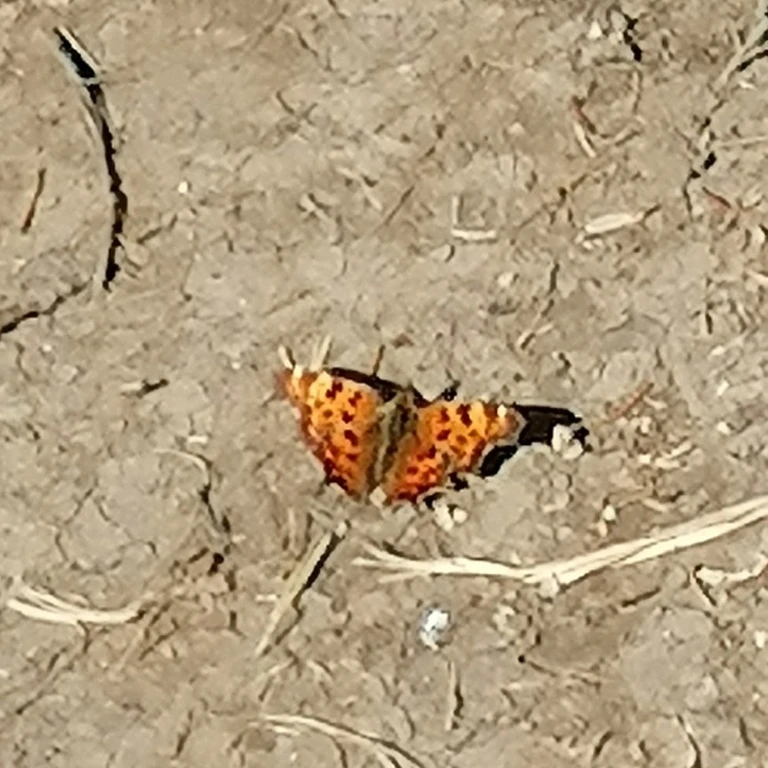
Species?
Polygonia c-album
